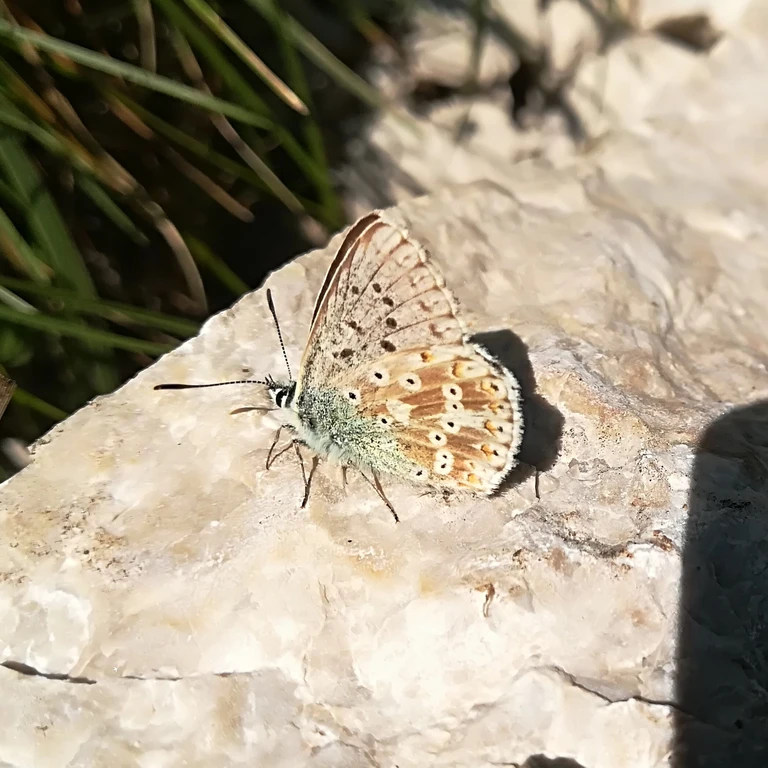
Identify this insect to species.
Lysandra coridon
